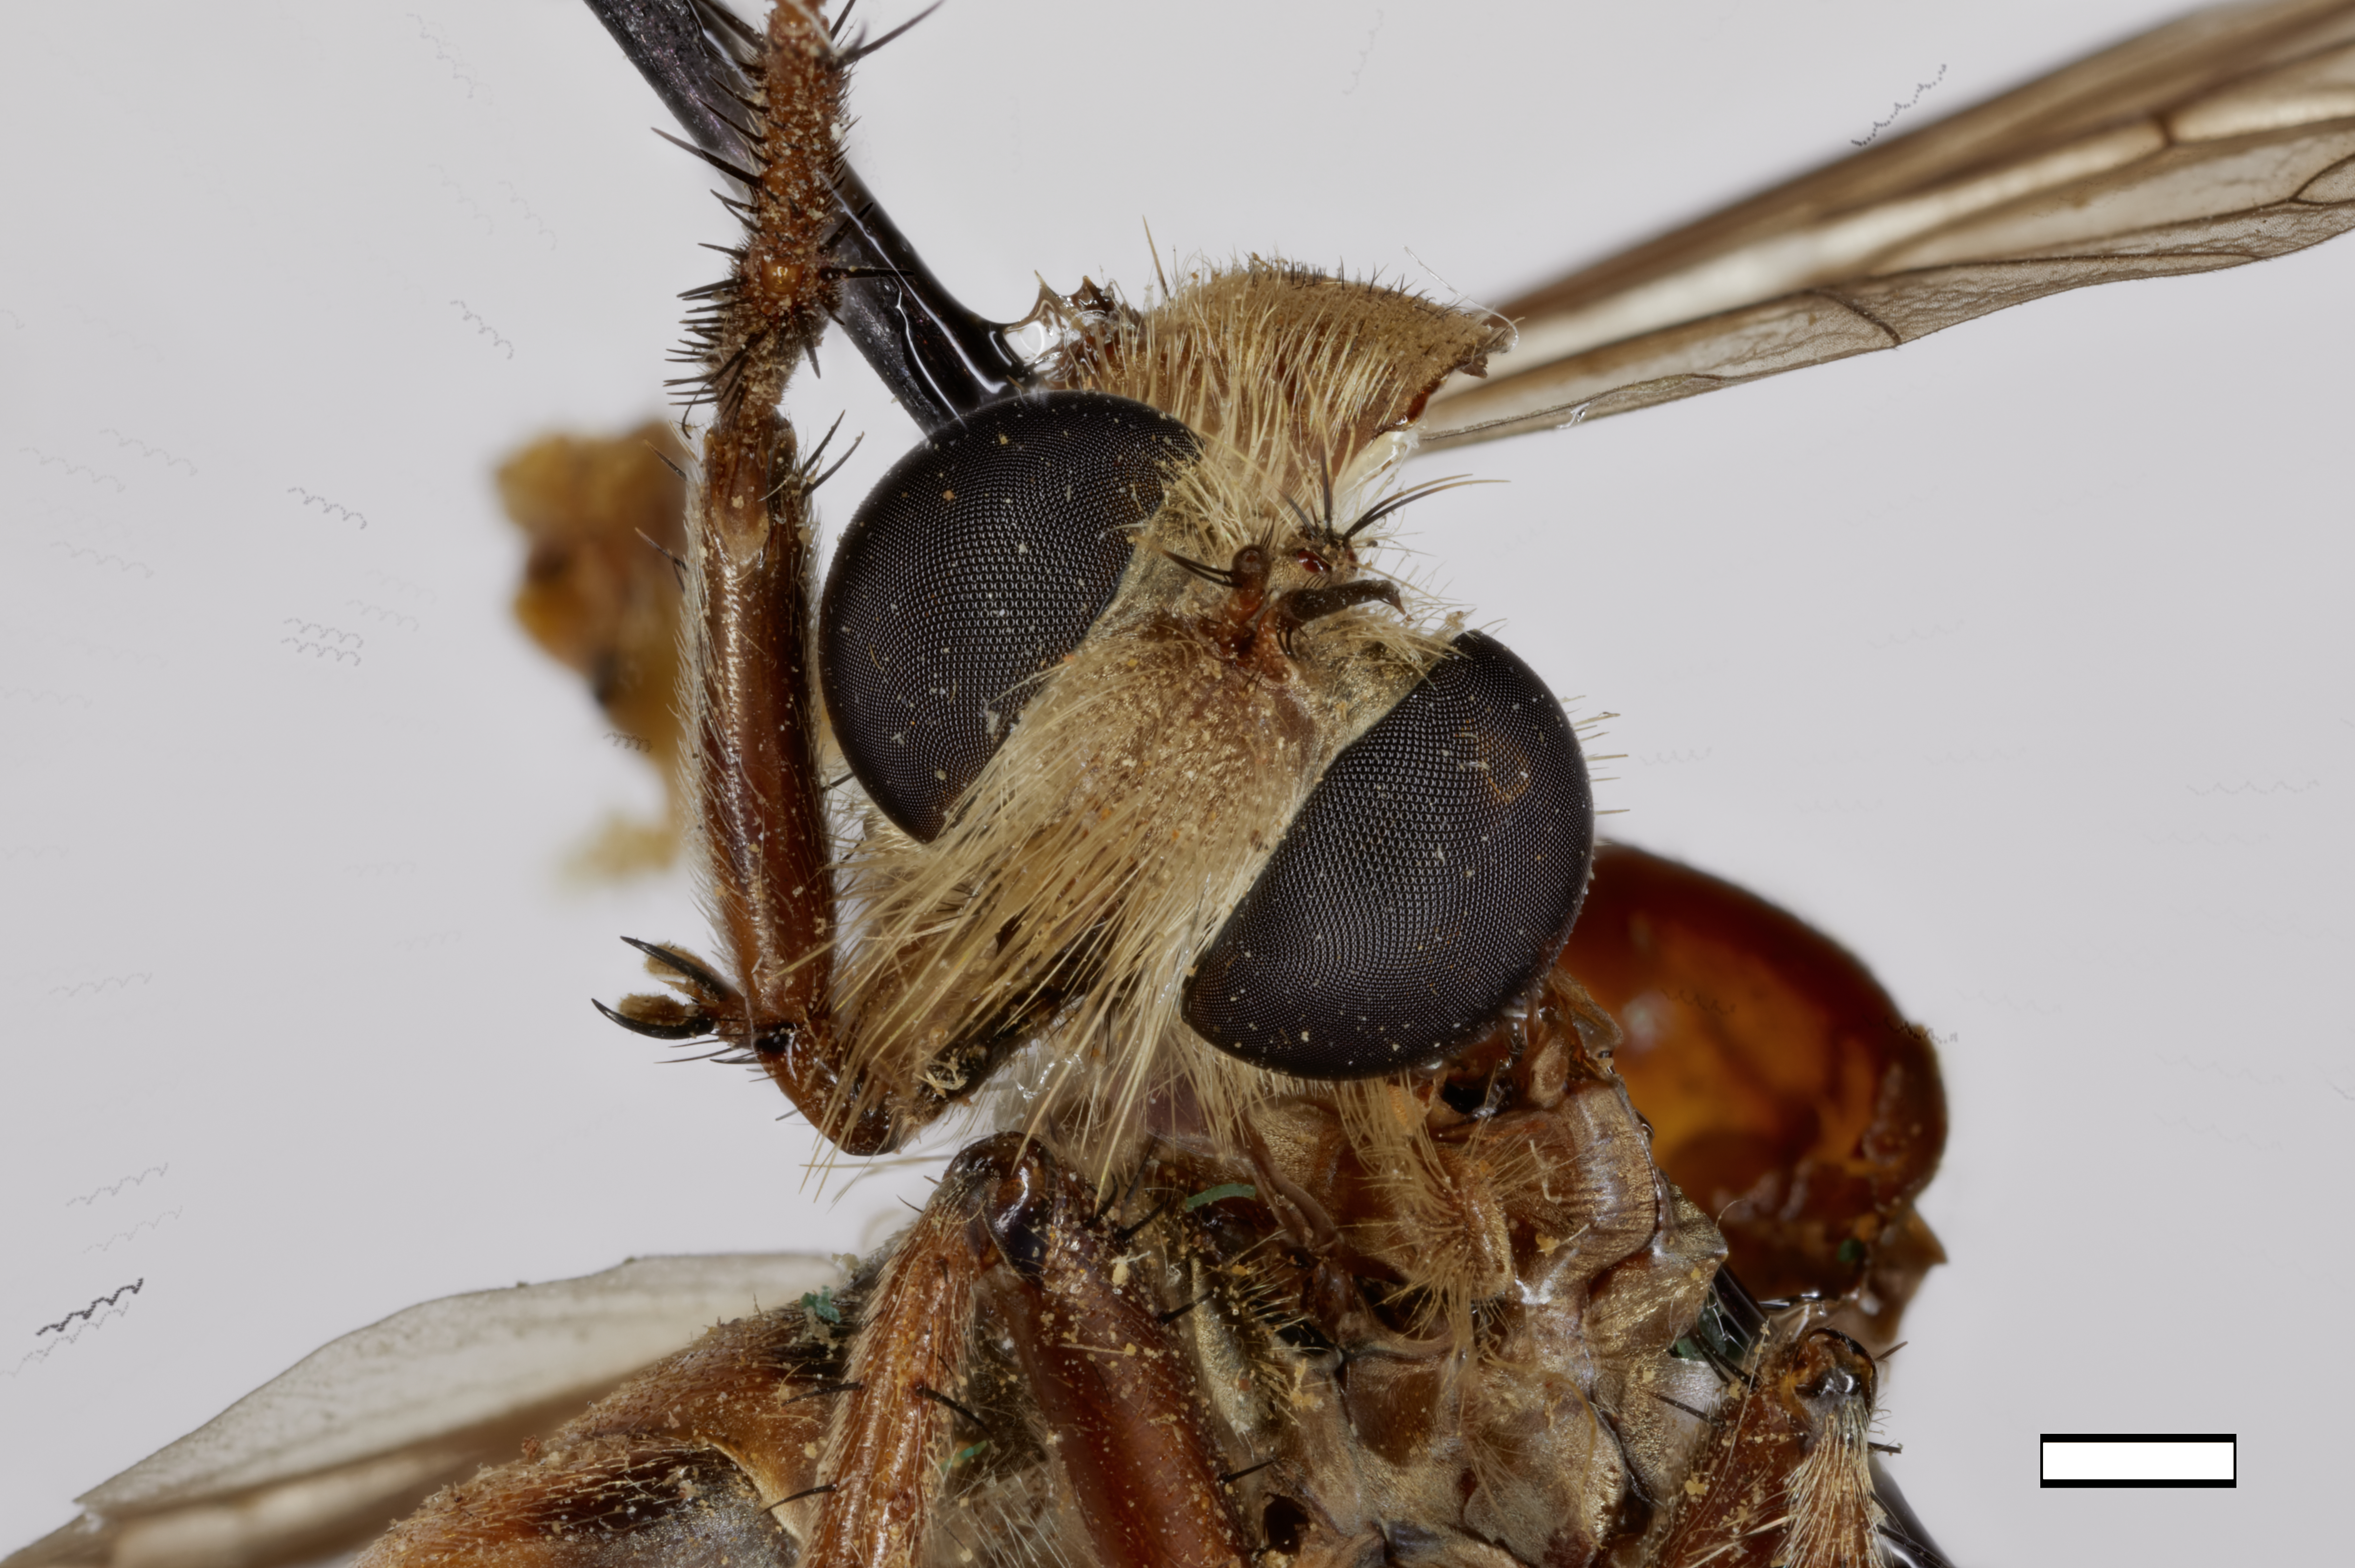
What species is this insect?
Anisopogon rubidus
